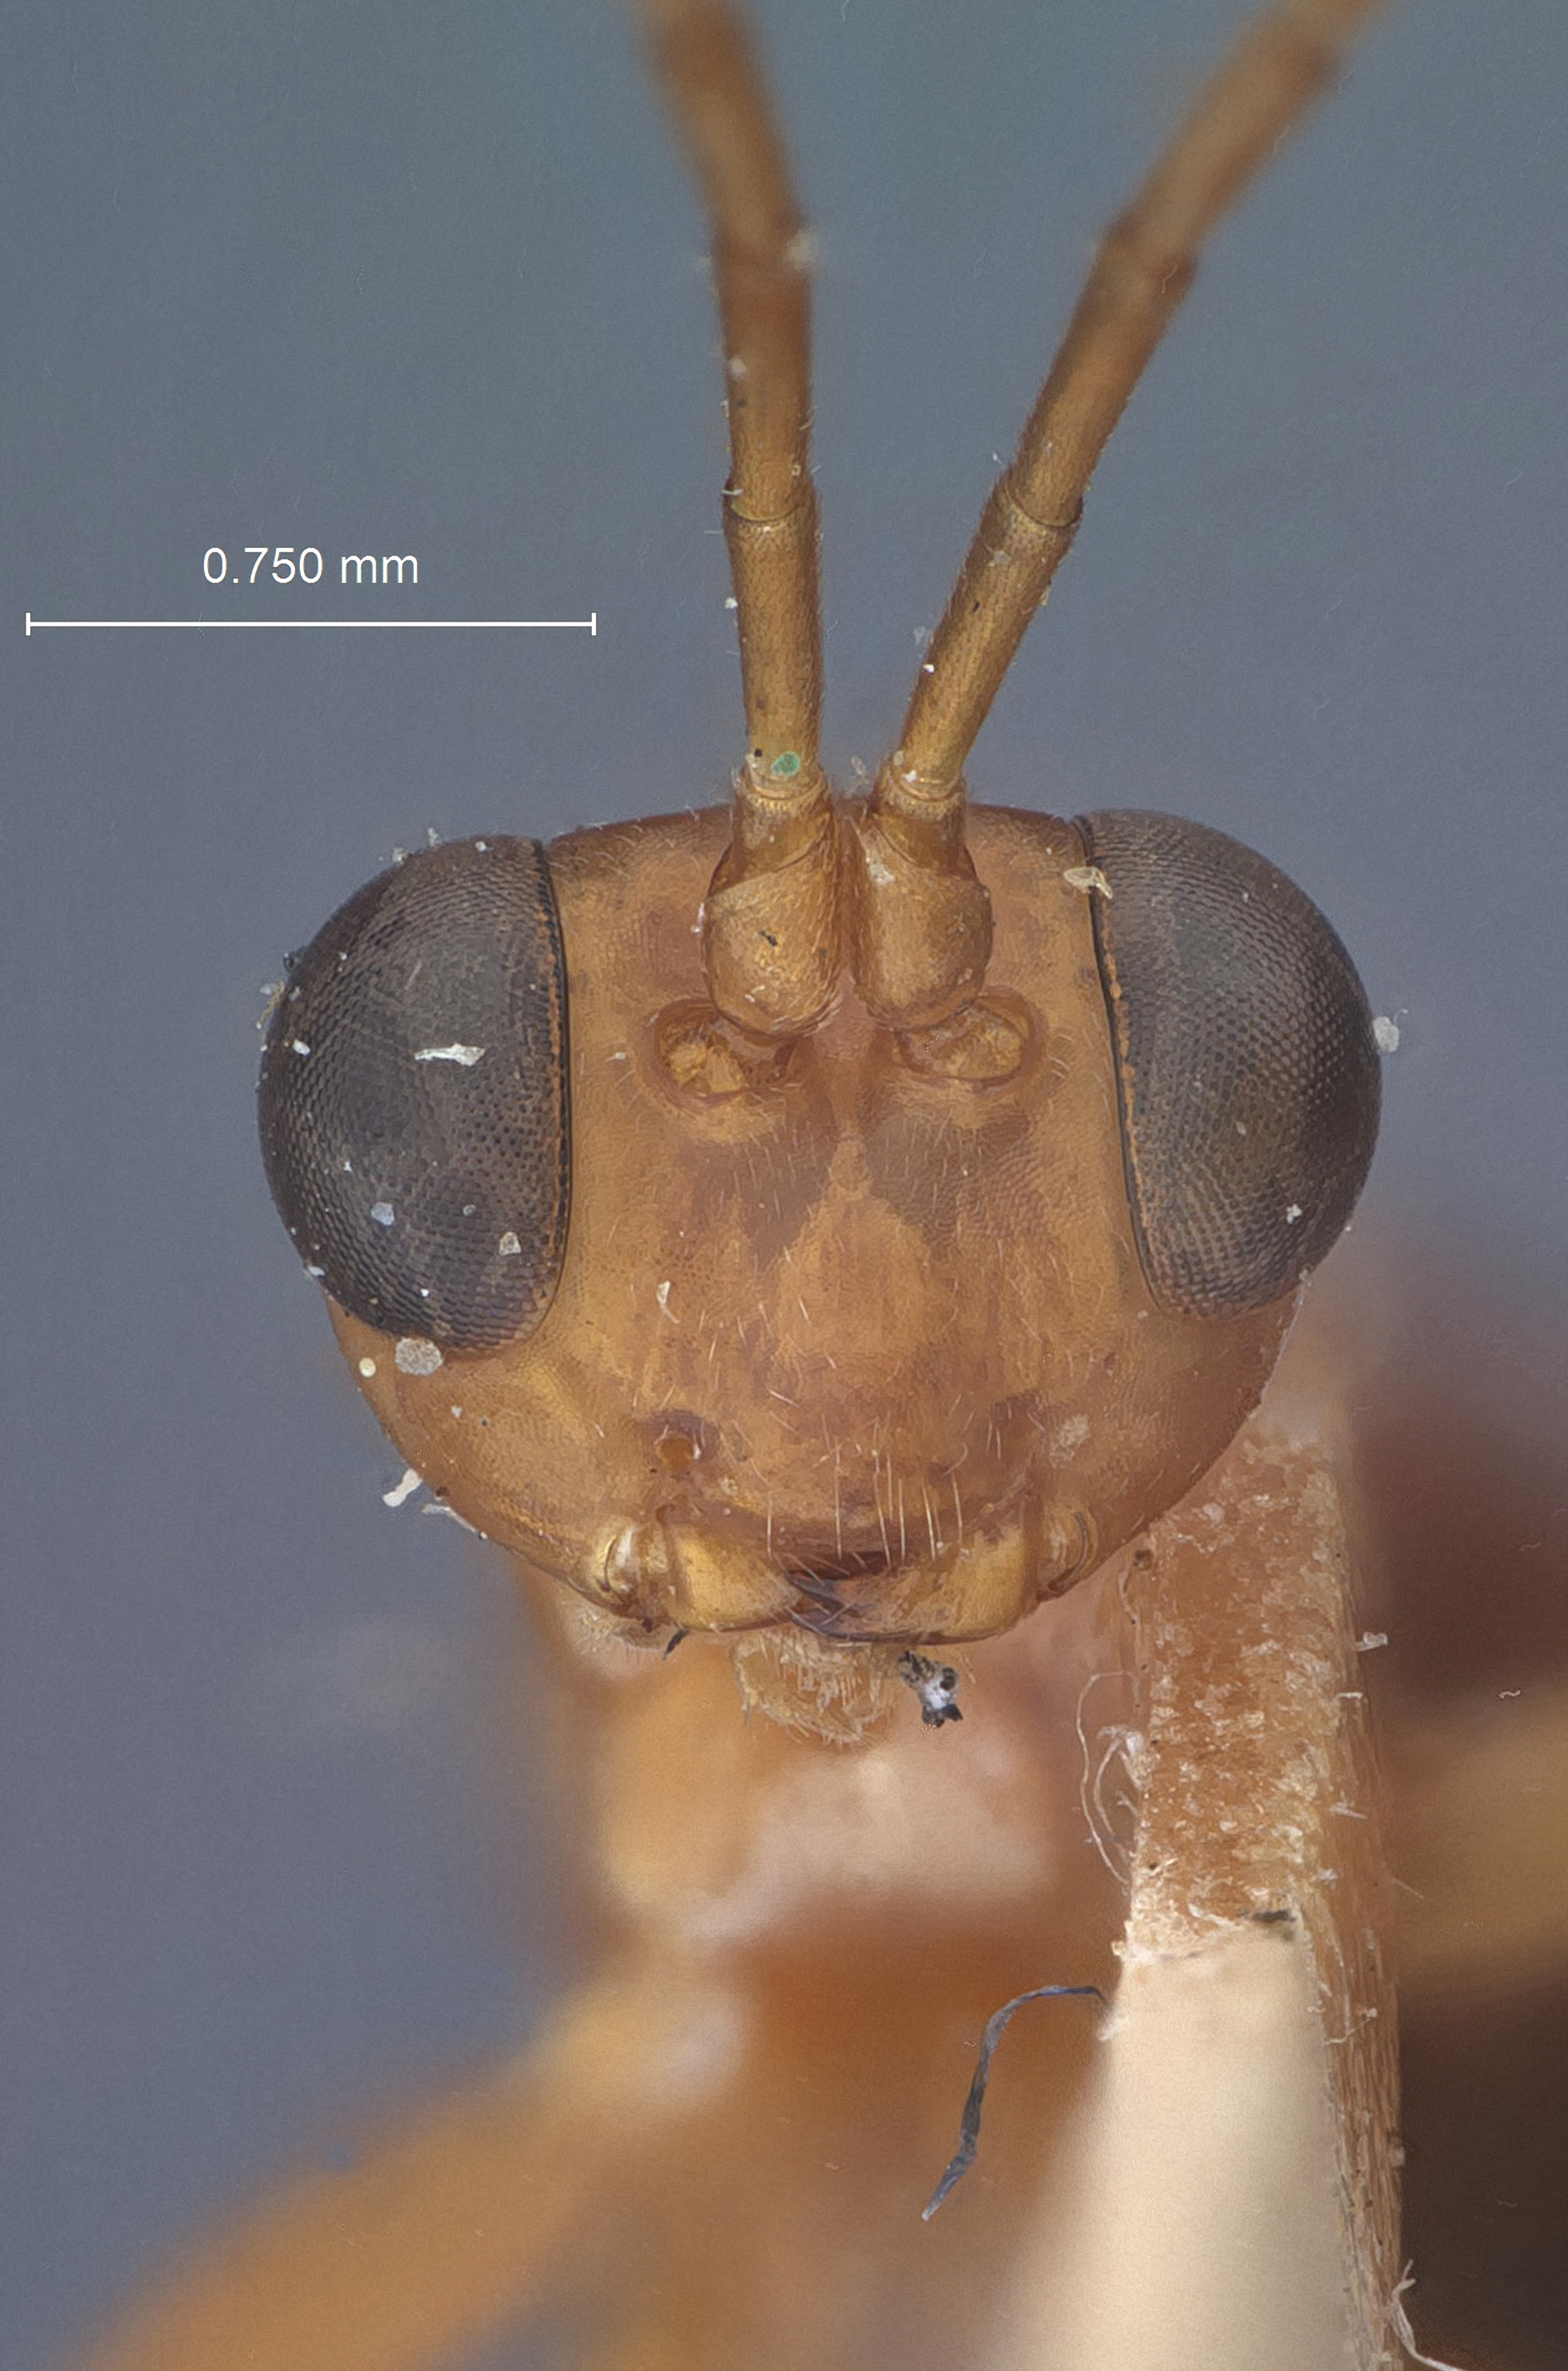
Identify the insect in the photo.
Pezomachus annulatus
